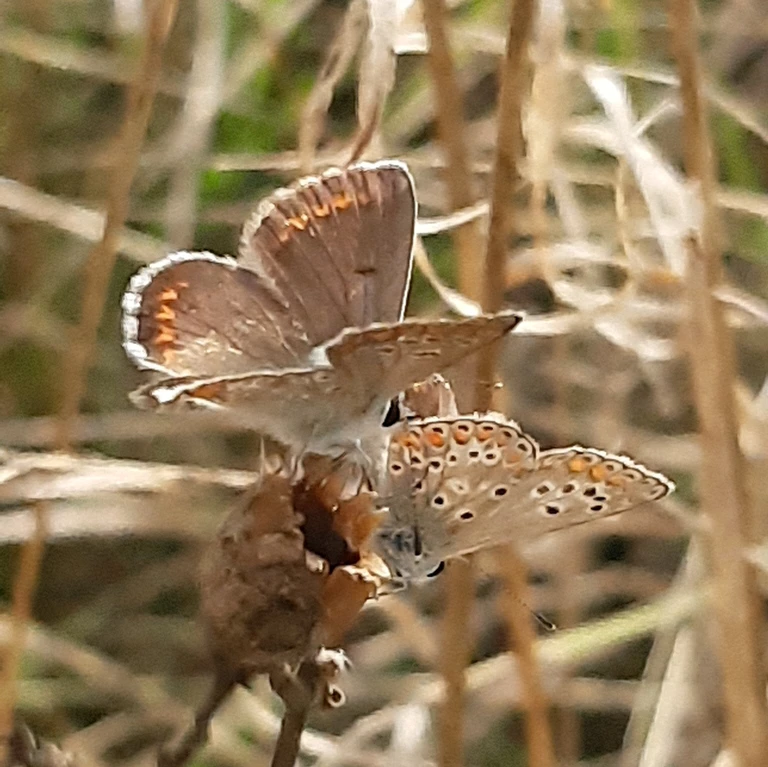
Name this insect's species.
Aricia agestis/artaxerxes
